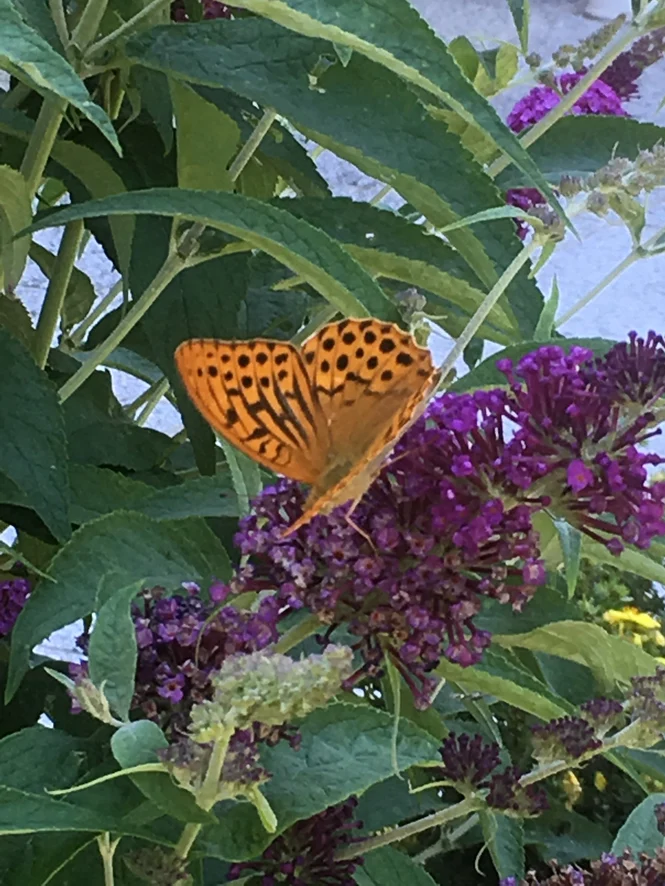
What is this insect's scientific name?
Argynnis paphia
